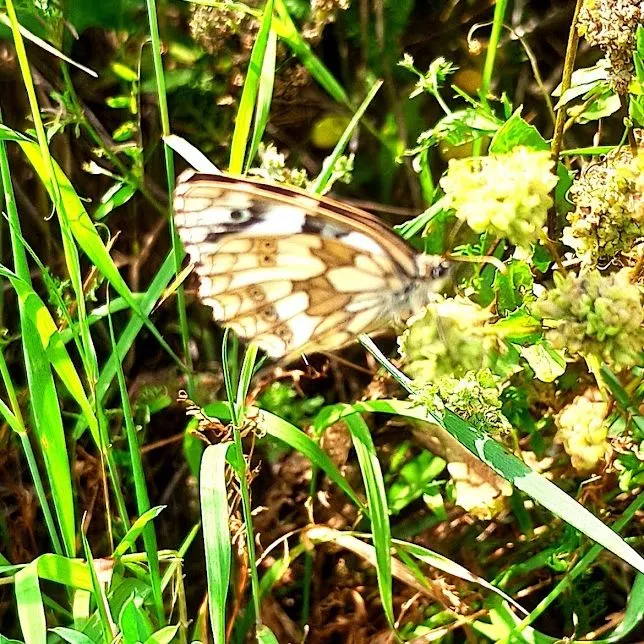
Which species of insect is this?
Melanargia galathea
